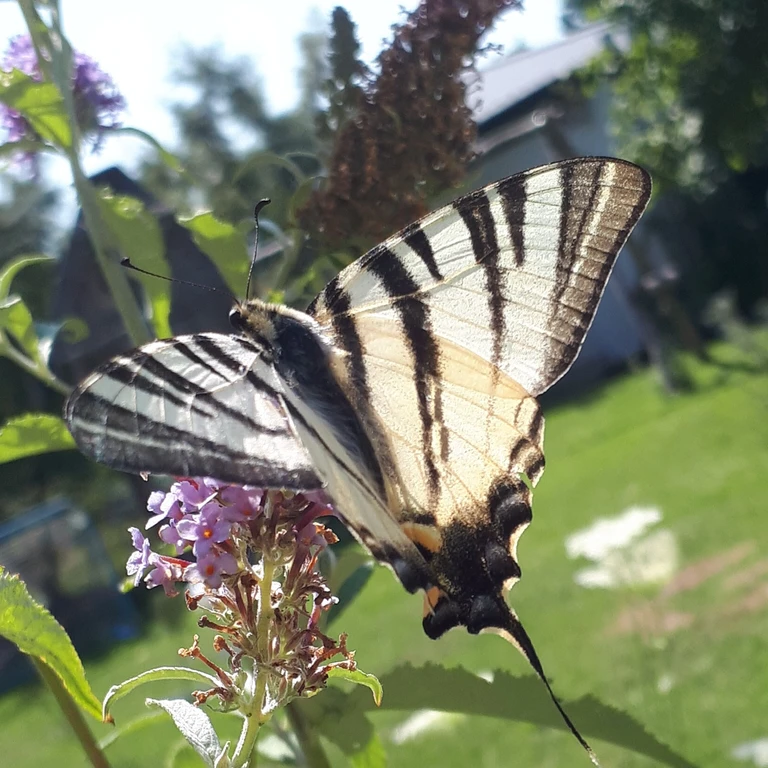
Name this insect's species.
Iphiclides podalirius
